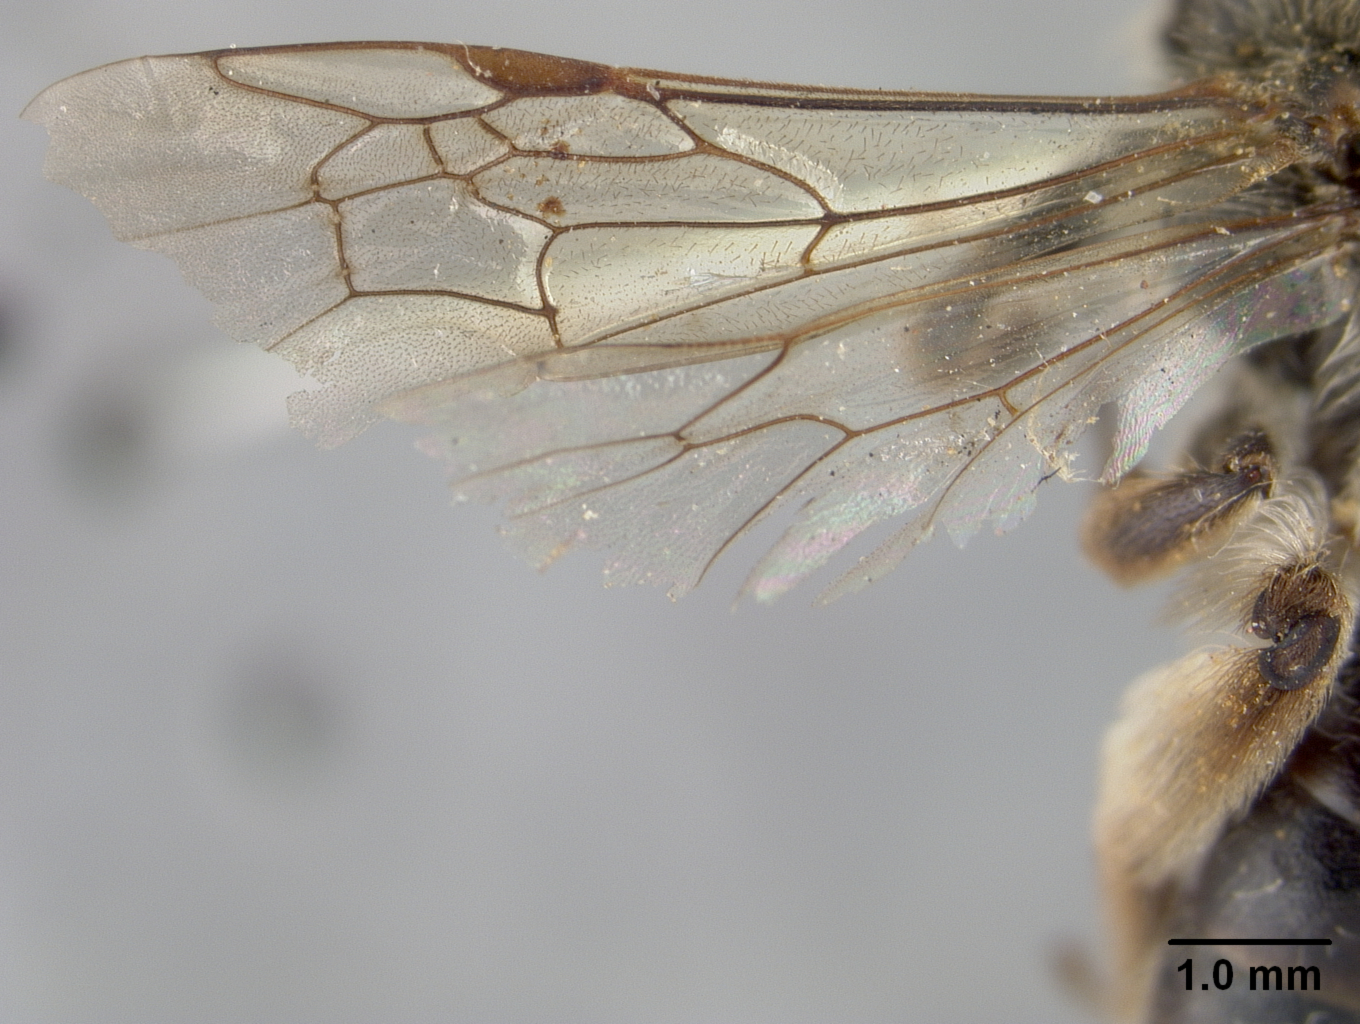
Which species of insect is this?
Andrena sigmundi
